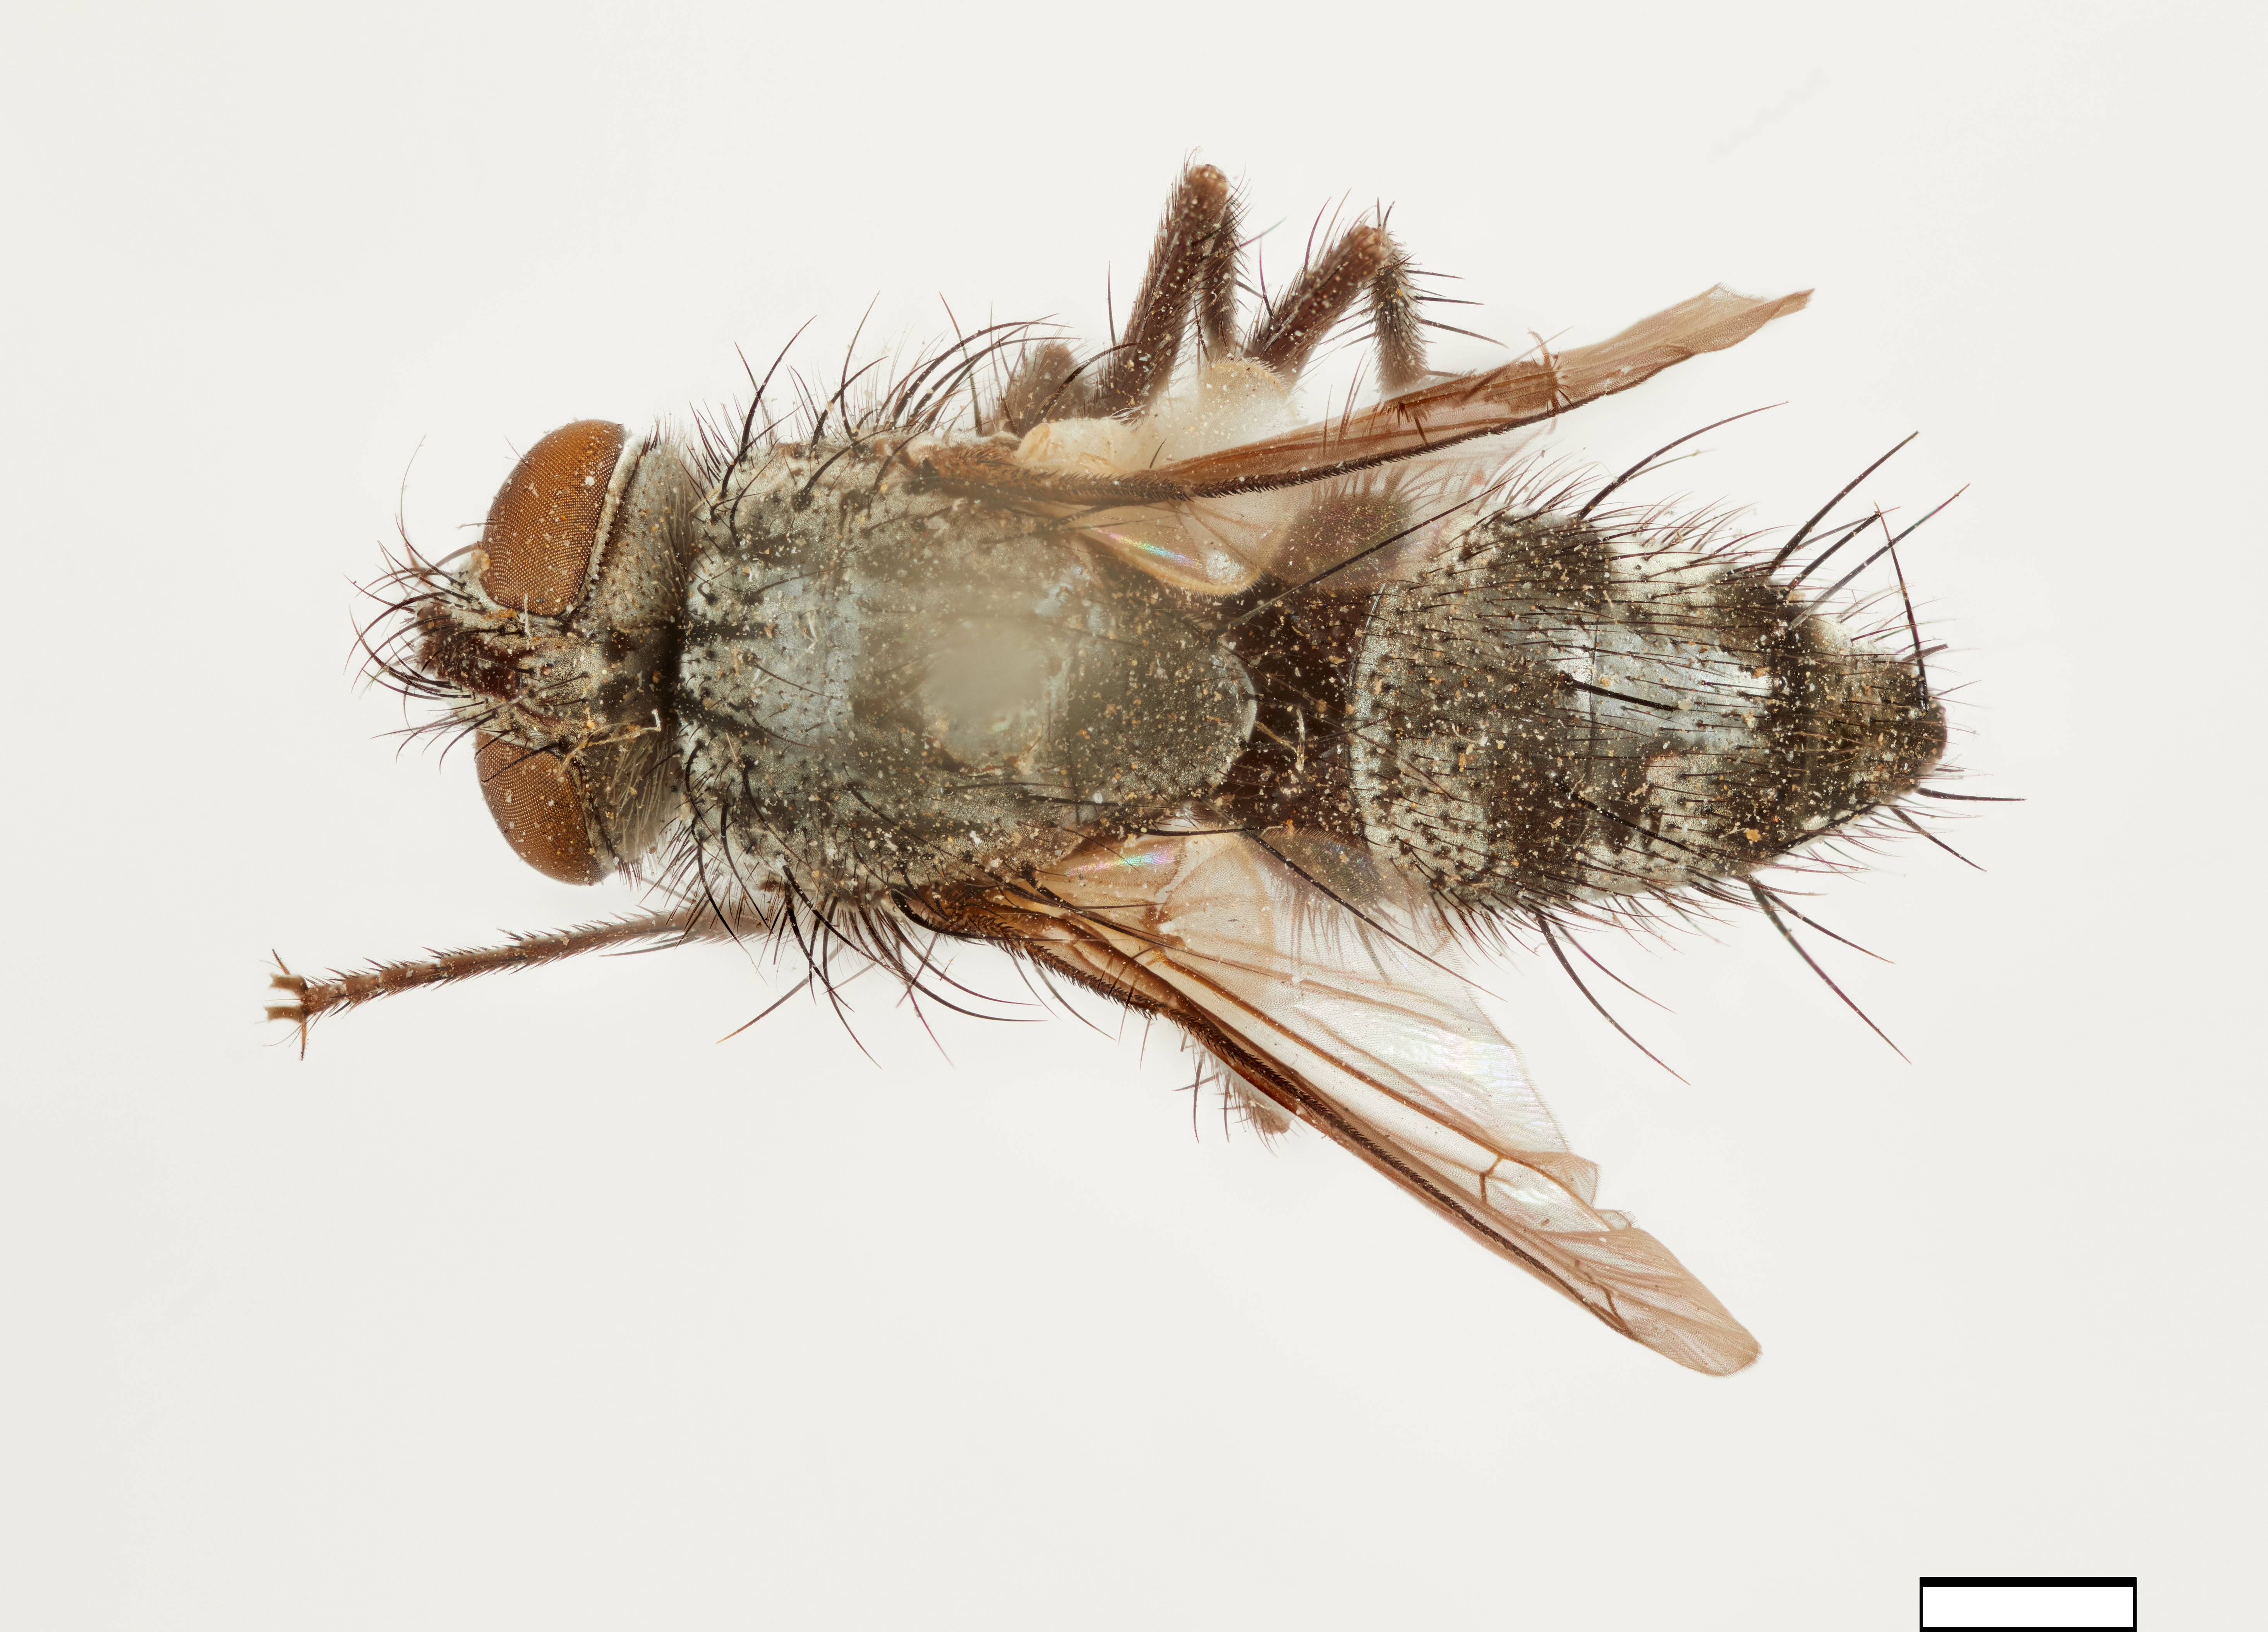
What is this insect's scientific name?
Acemyia dentata
